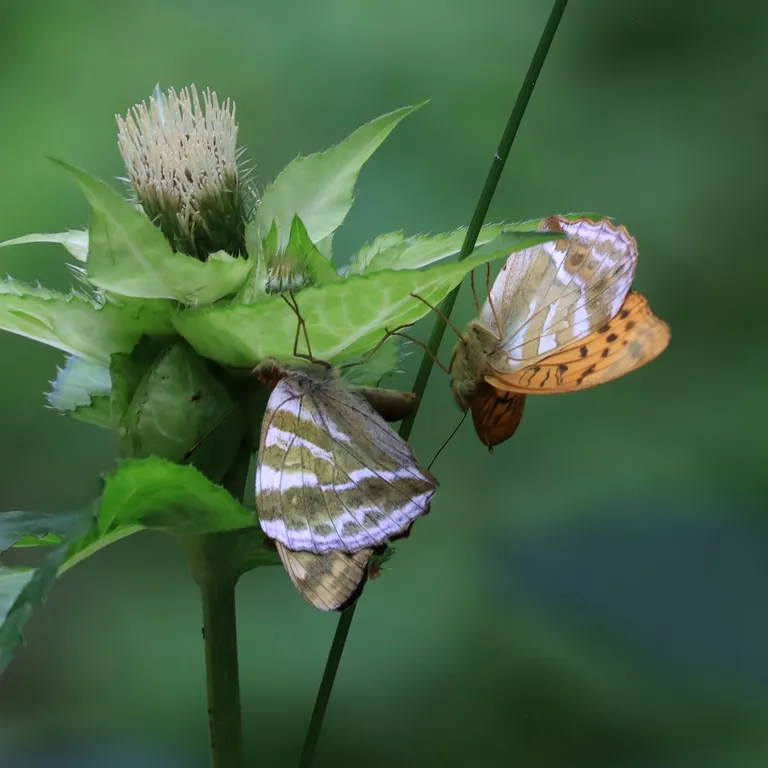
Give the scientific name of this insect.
Argynnis paphia
